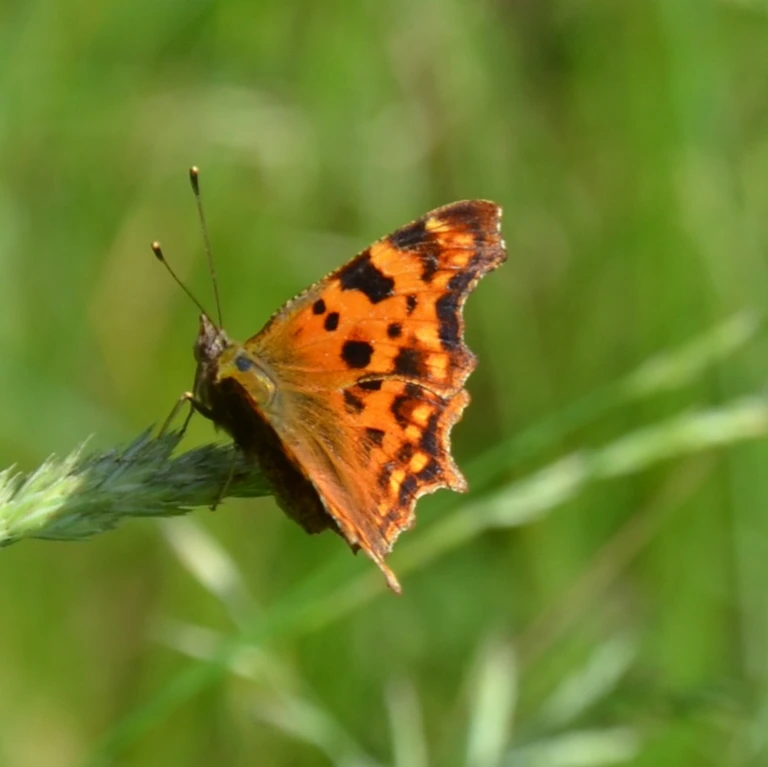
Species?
Polygonia c-album
